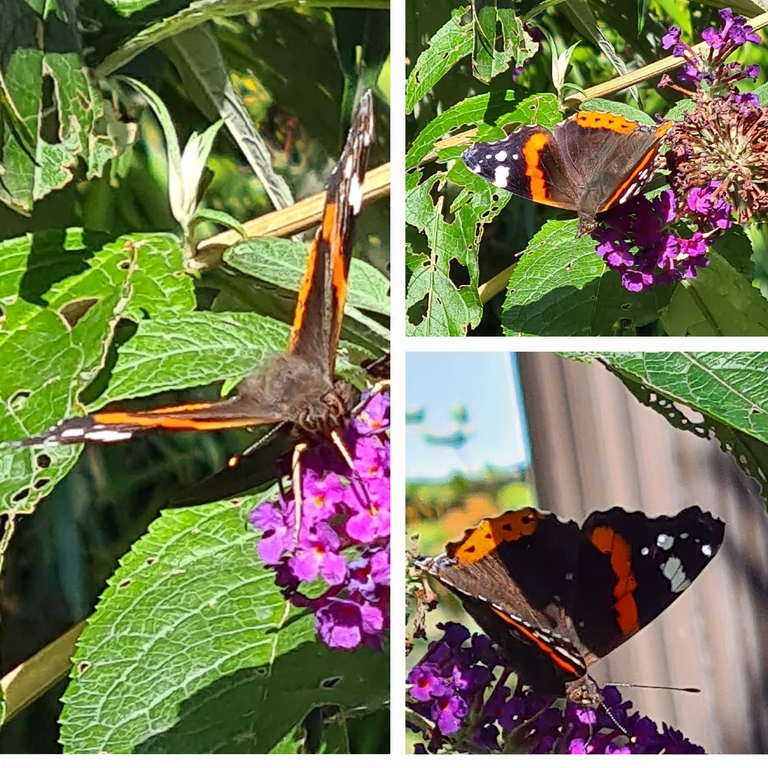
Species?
Vanessa atalanta
